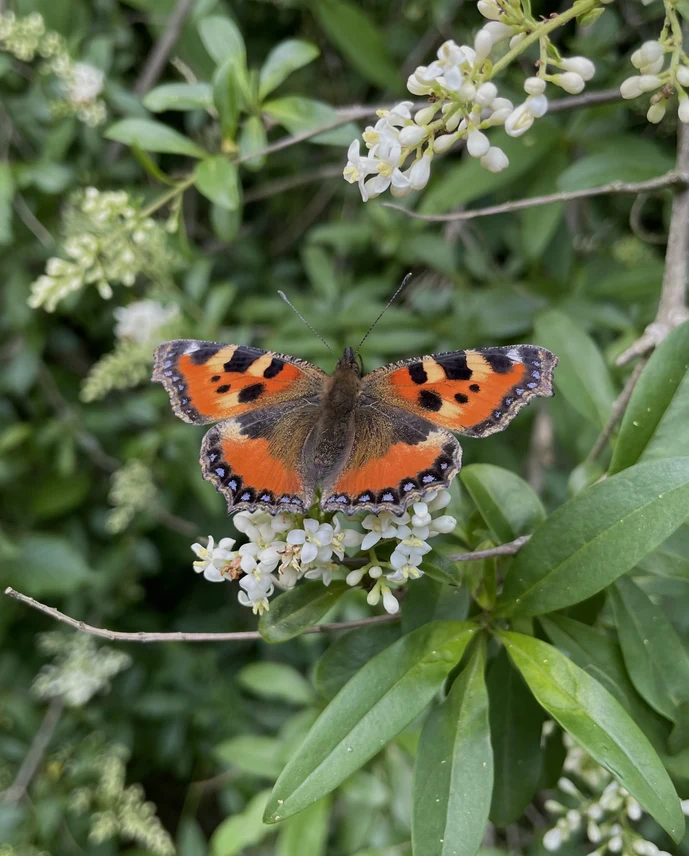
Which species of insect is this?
Aglais urticae
